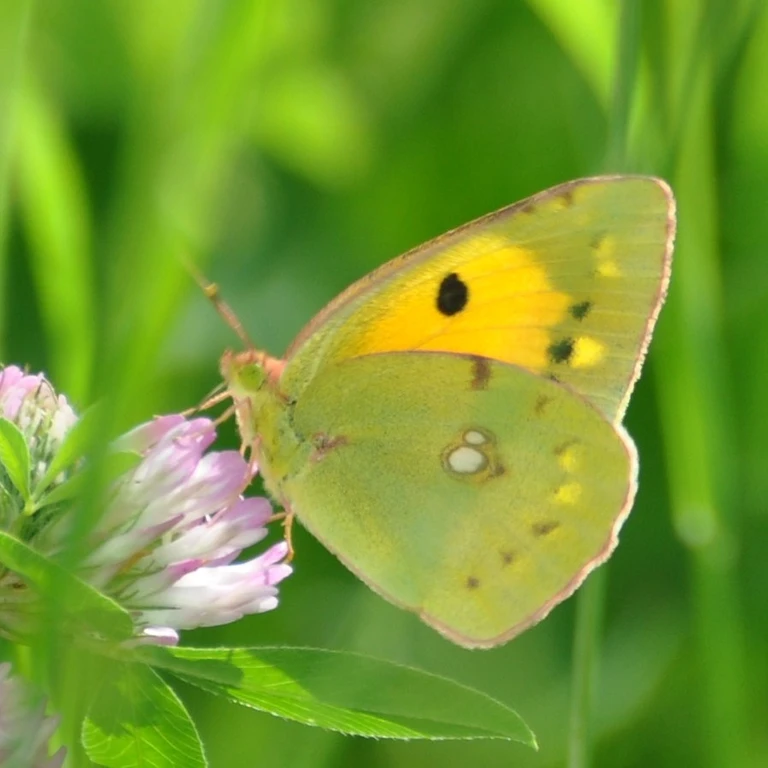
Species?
Colias croceus
